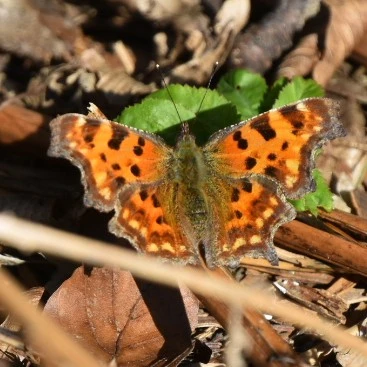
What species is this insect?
Polygonia c-album
